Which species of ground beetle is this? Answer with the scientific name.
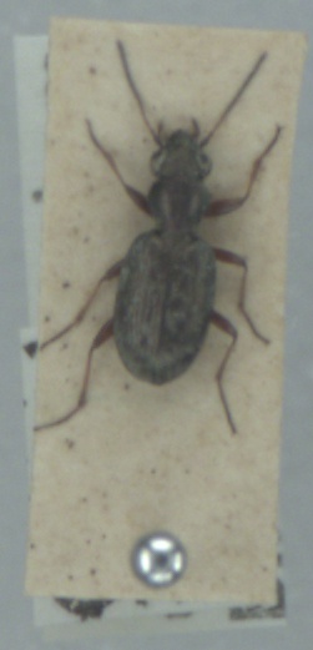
Asaphidion pallipes
